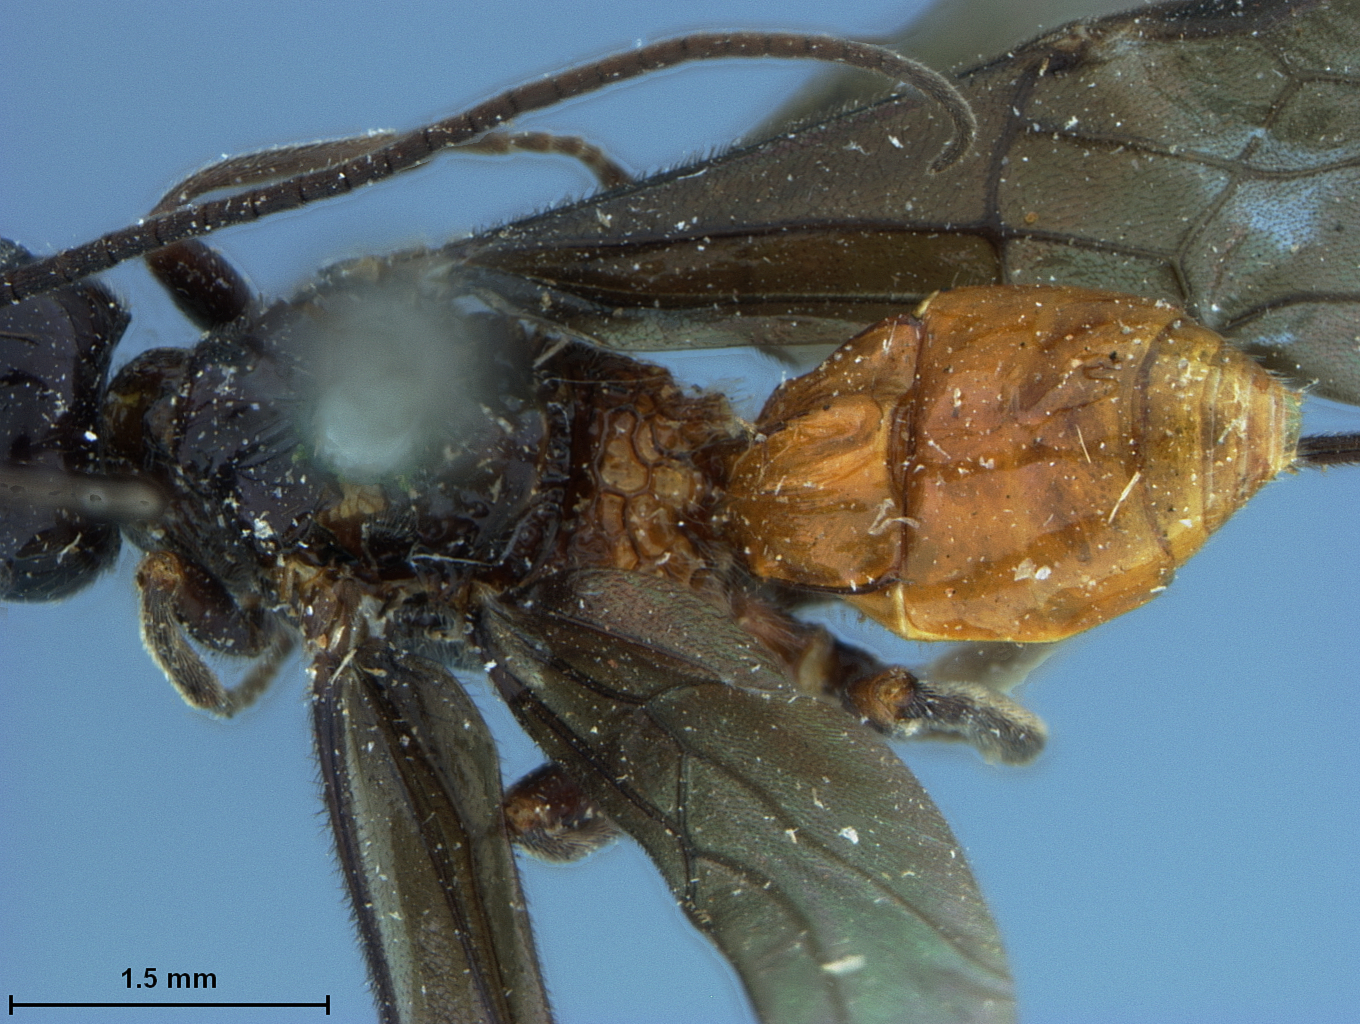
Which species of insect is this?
Promachus sanguineiventris
